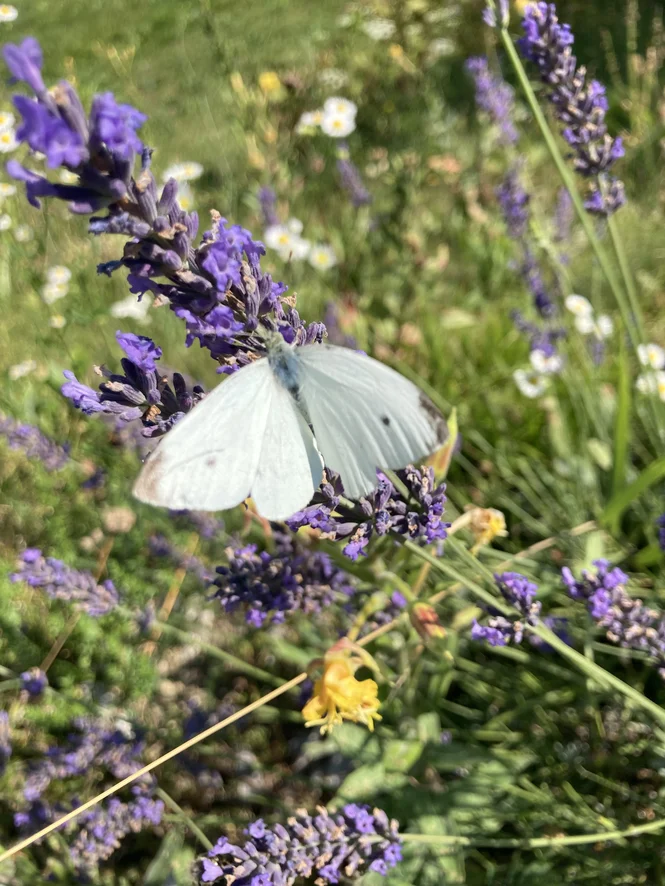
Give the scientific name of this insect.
Pieris rapae
